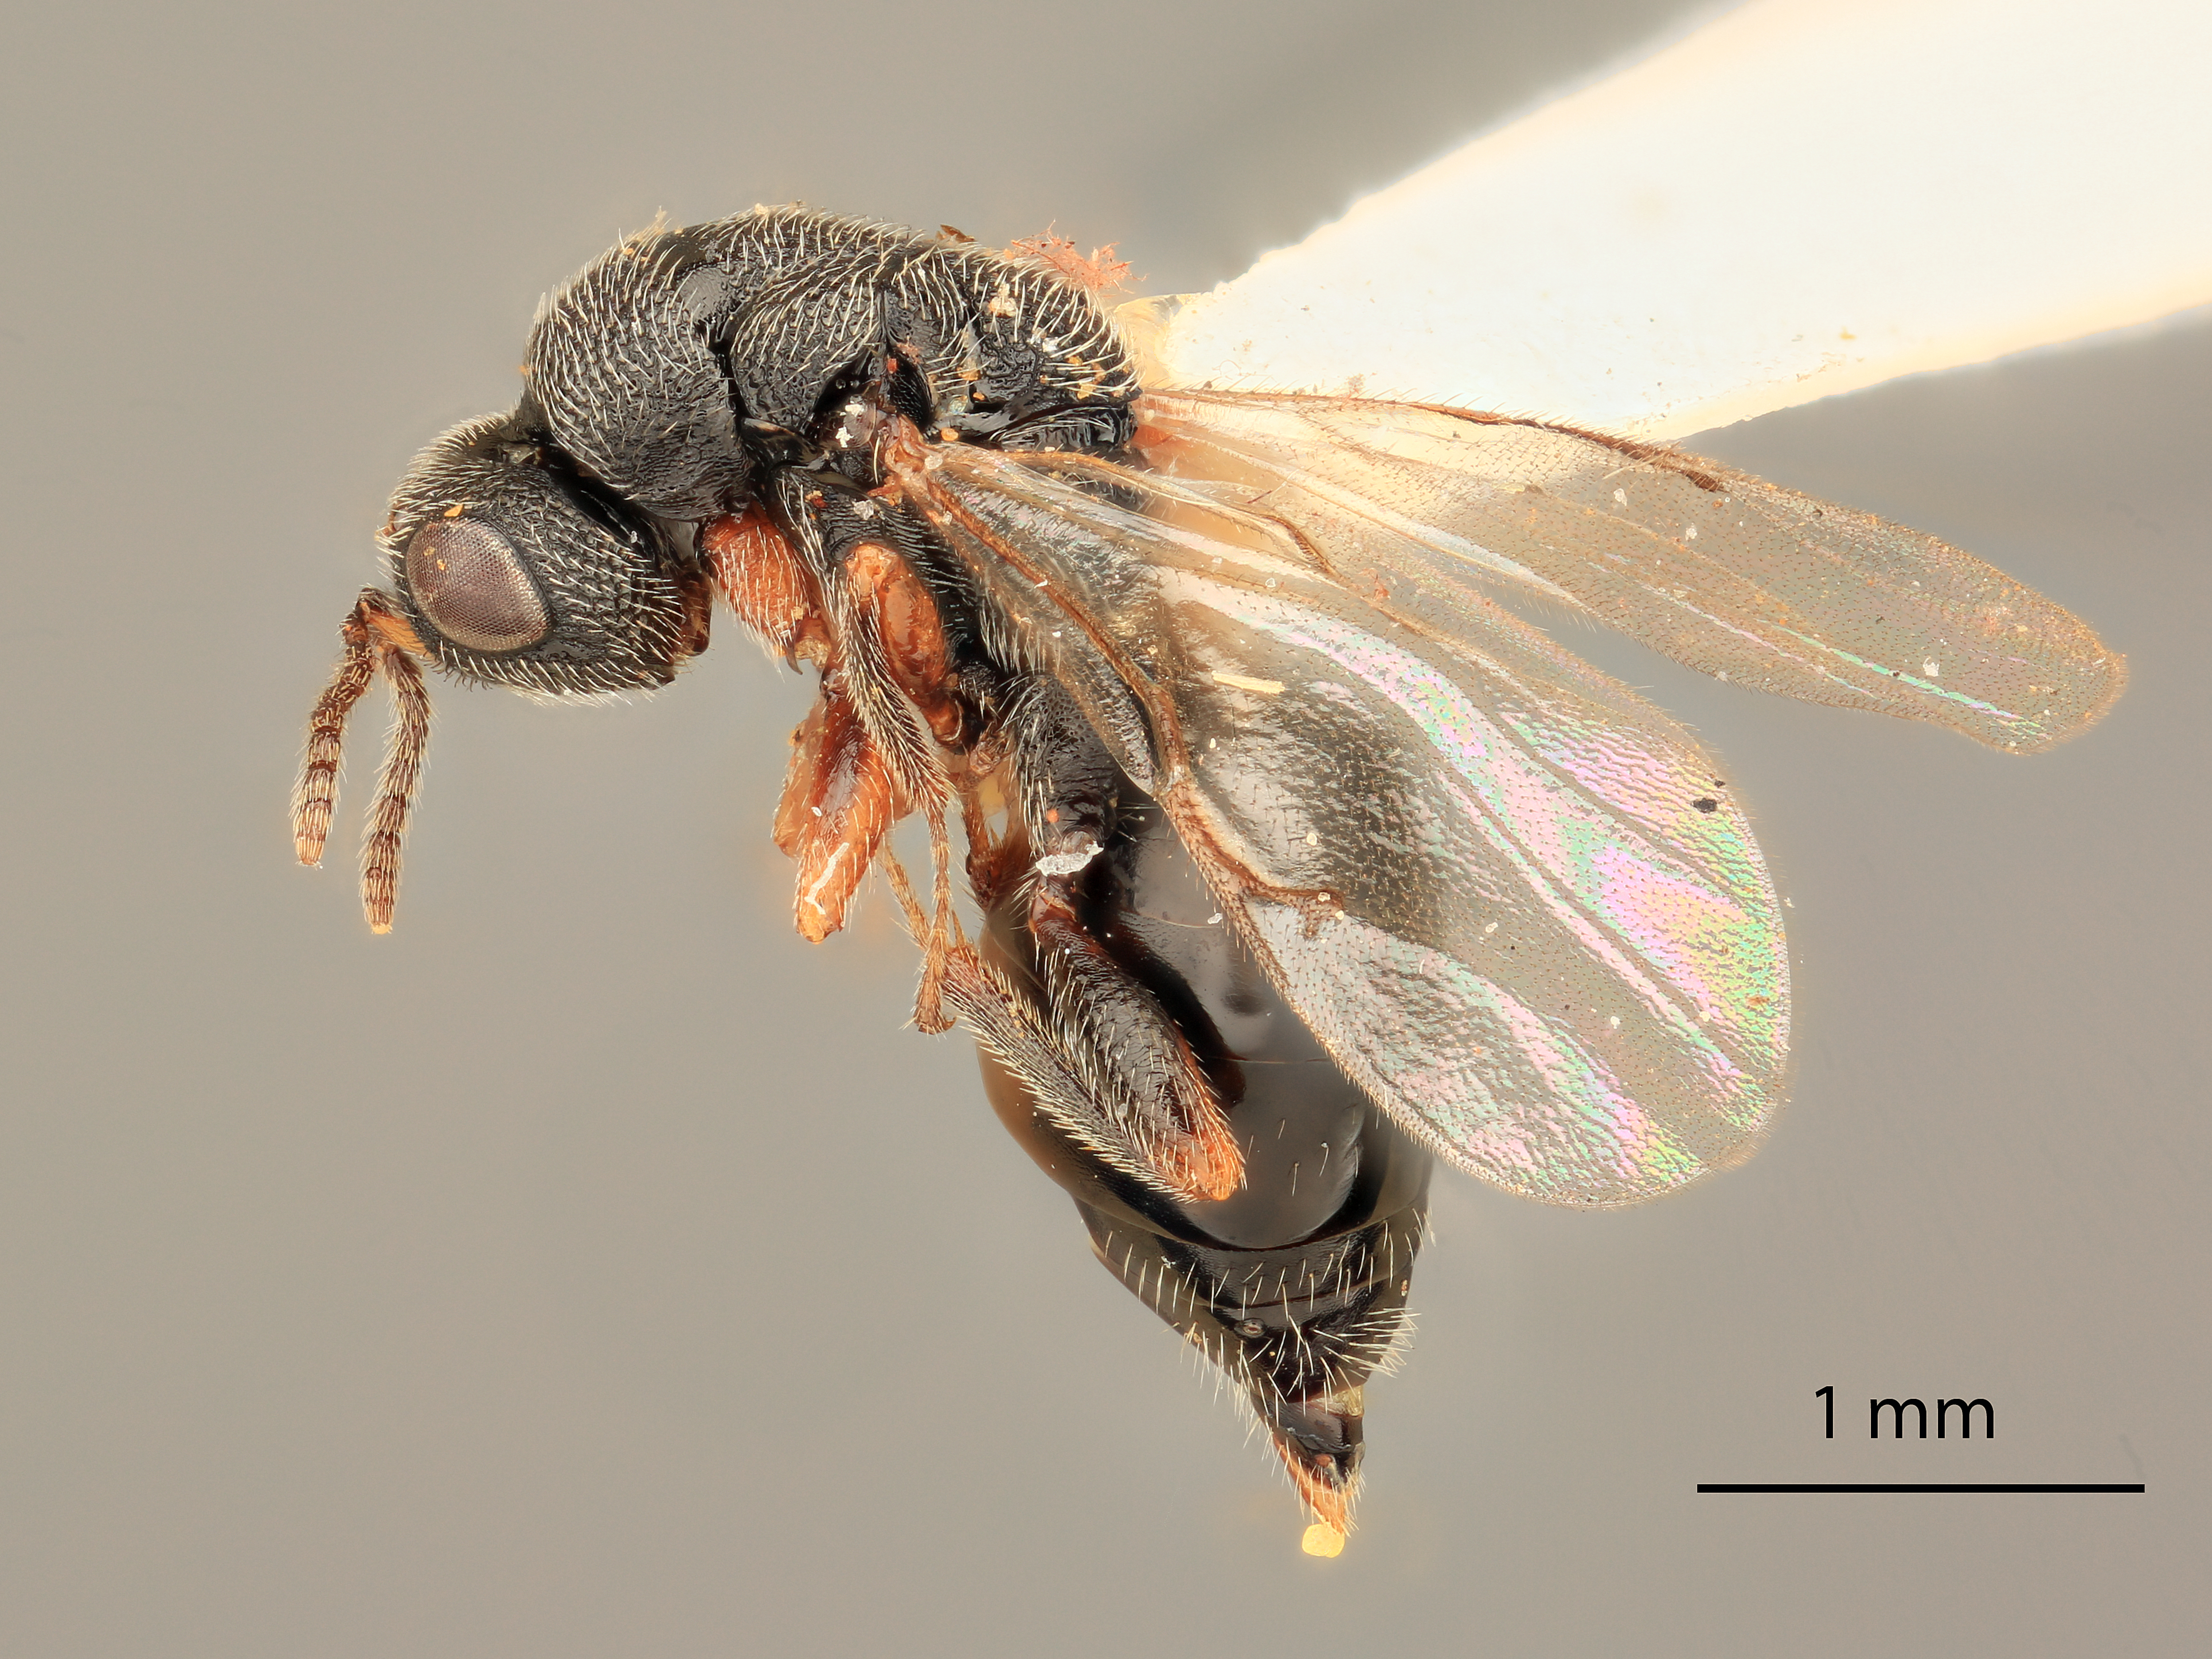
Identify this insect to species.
Eurytoma tumoris
